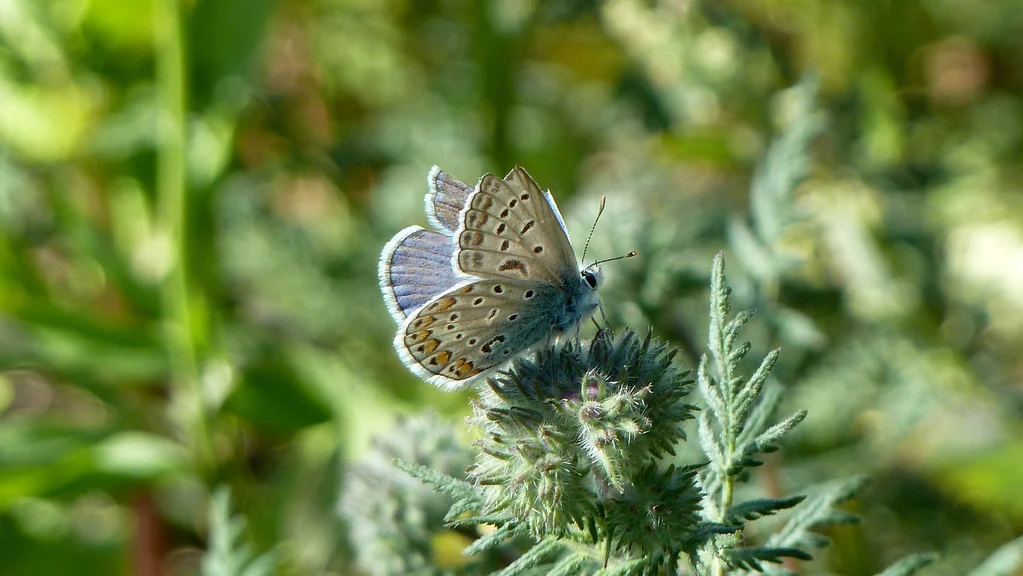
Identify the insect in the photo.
Polyommatus icarus
